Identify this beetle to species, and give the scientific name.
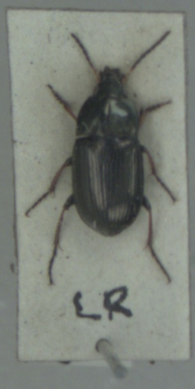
Amara plebeja
